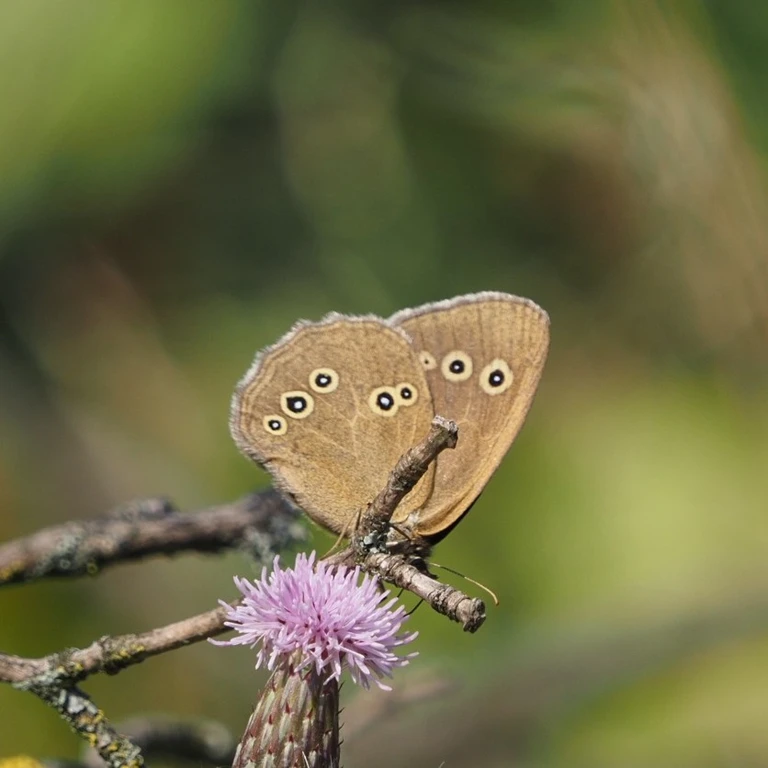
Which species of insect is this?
Aphantopus hyperantus
